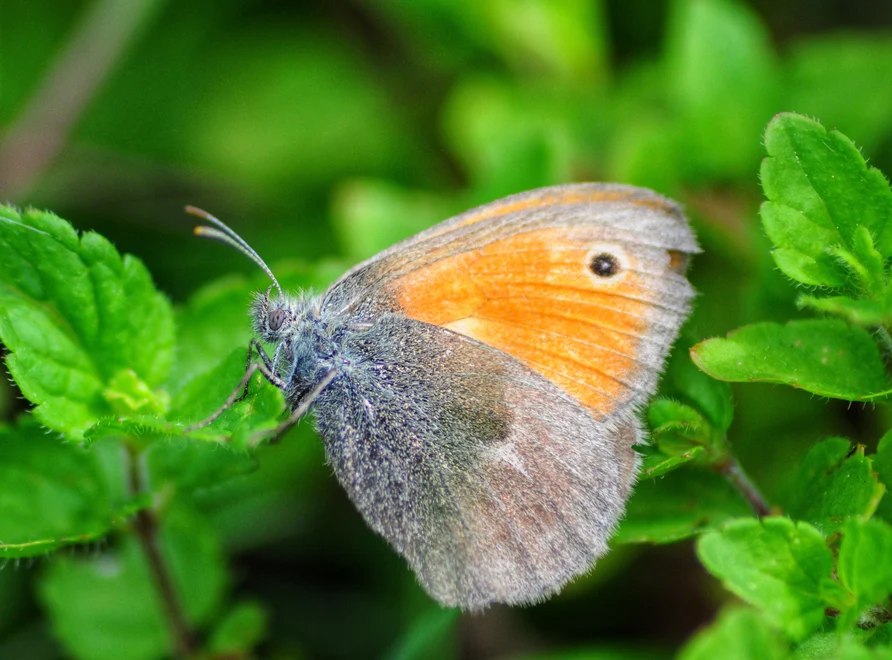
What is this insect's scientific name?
Coenonympha pamphilus
